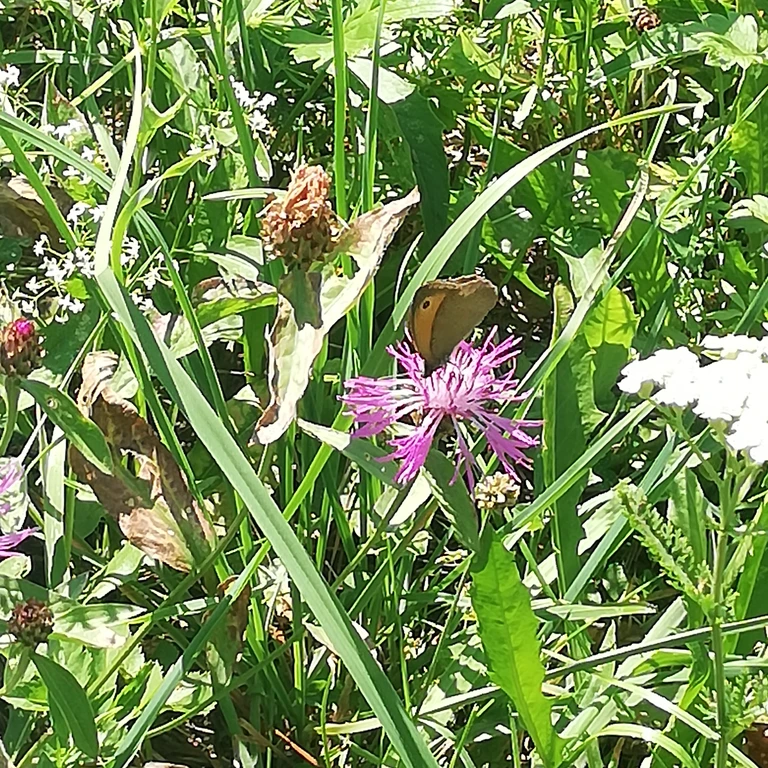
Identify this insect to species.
Maniola jurtina
